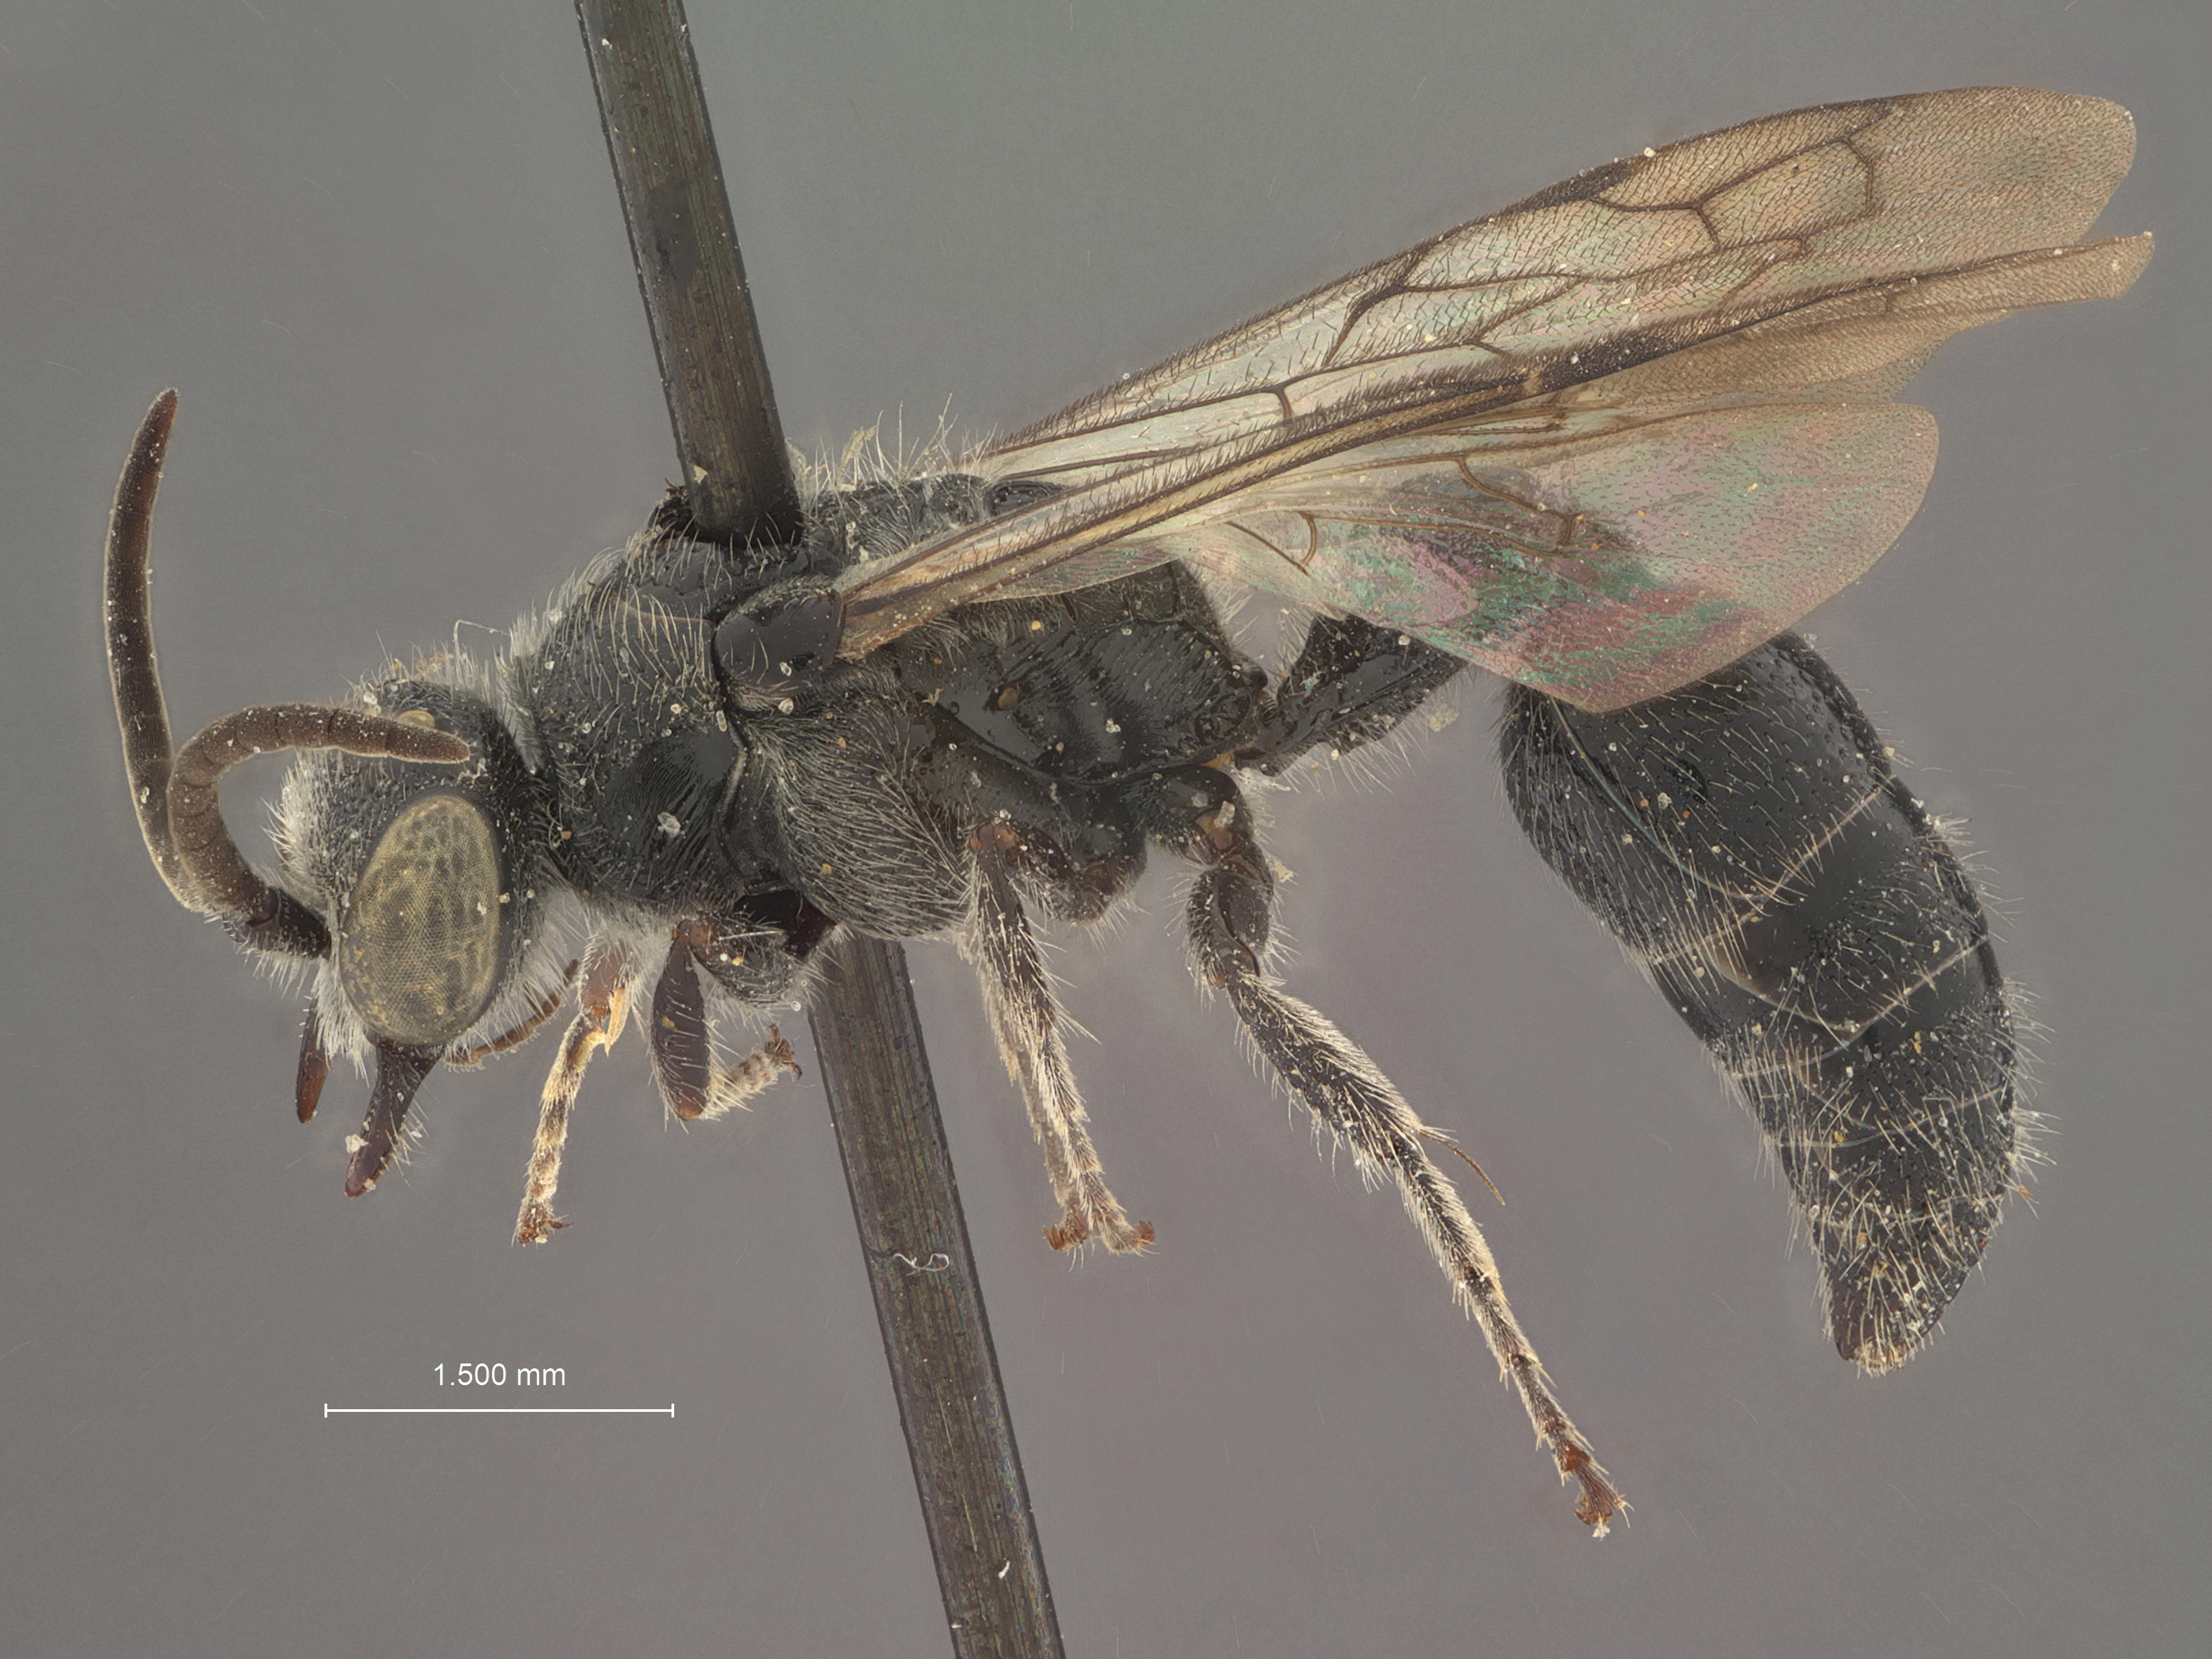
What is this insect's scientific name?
Tiphia fisheri
